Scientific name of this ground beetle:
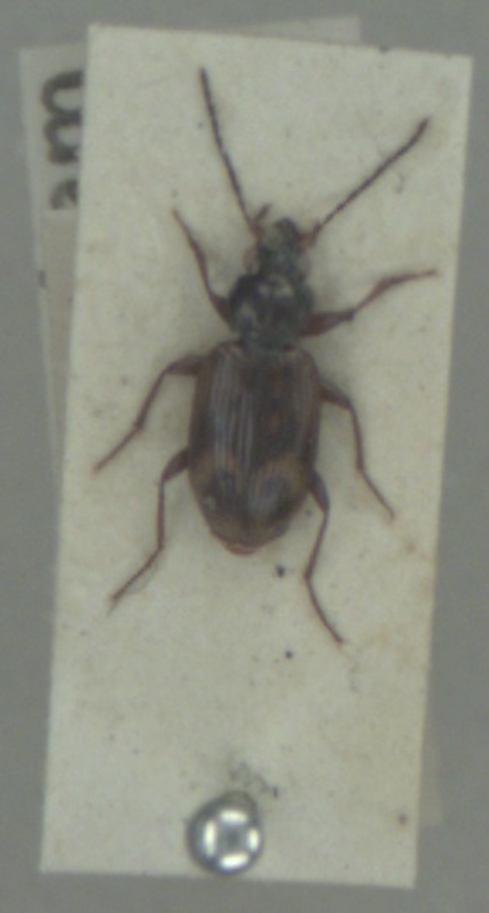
Bembidion dentellum
